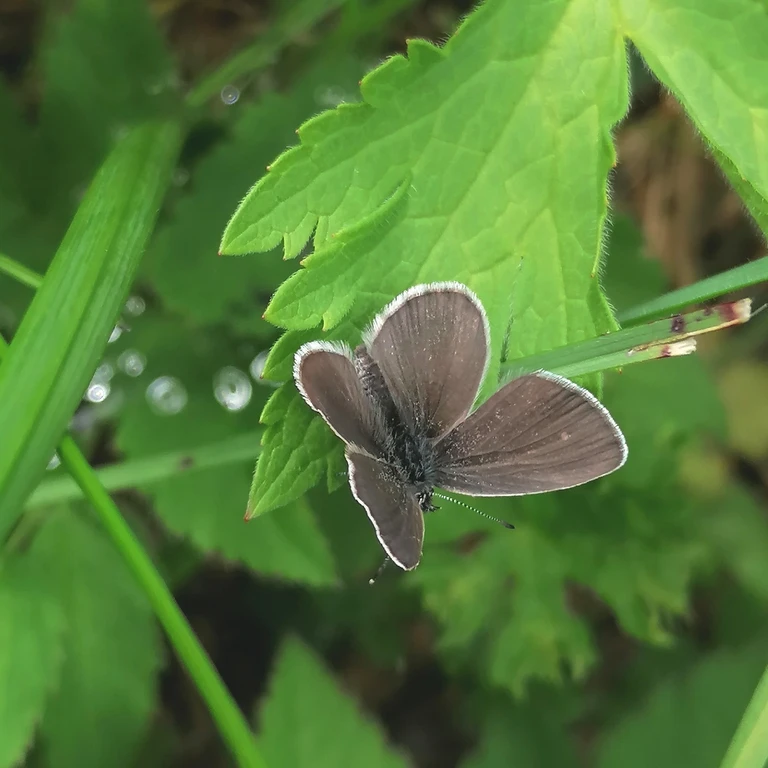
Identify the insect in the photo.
Cupido minimus
